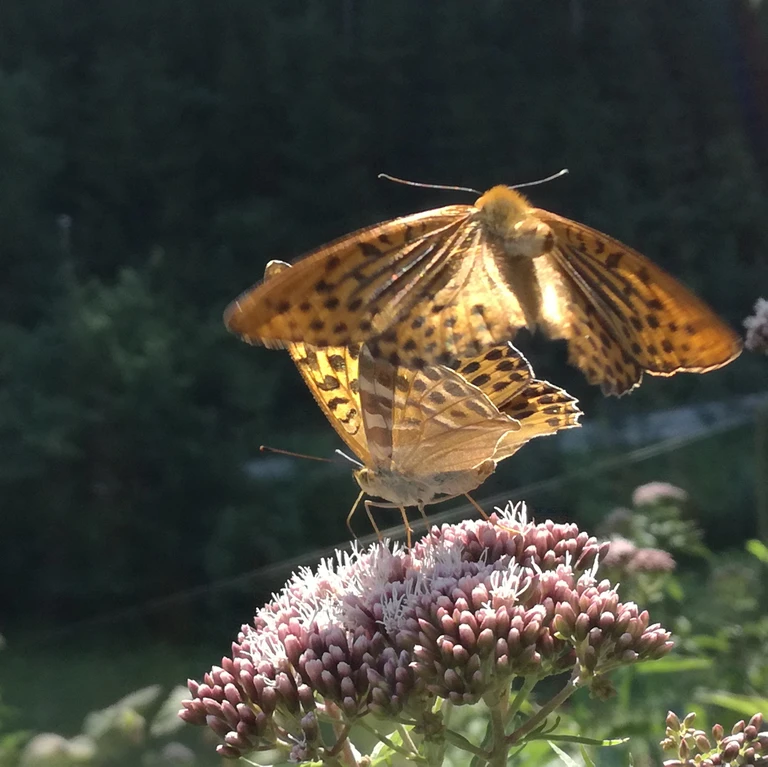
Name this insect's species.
Argynnis paphia
